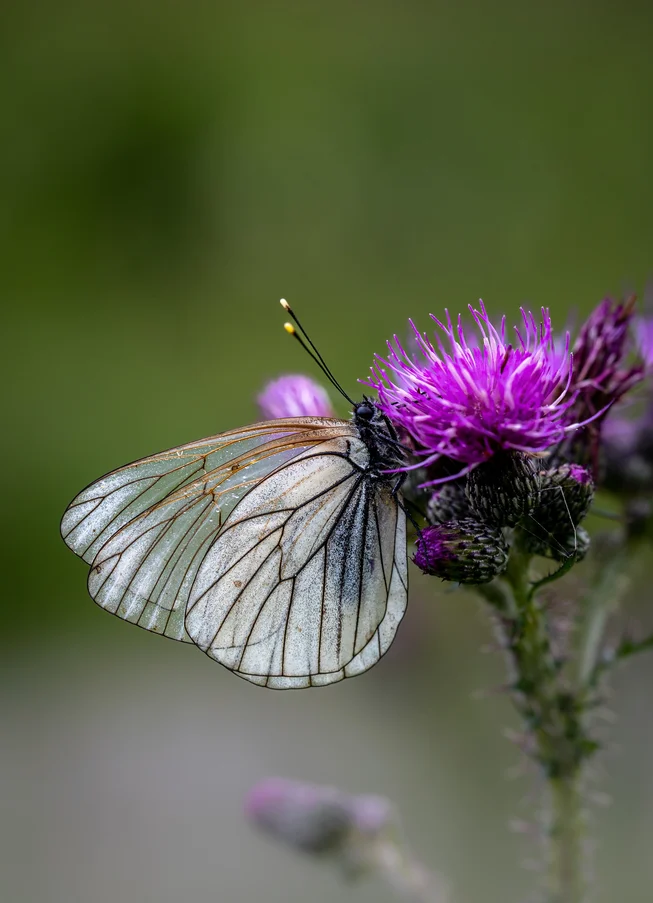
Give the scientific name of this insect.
Aporia crataegi
